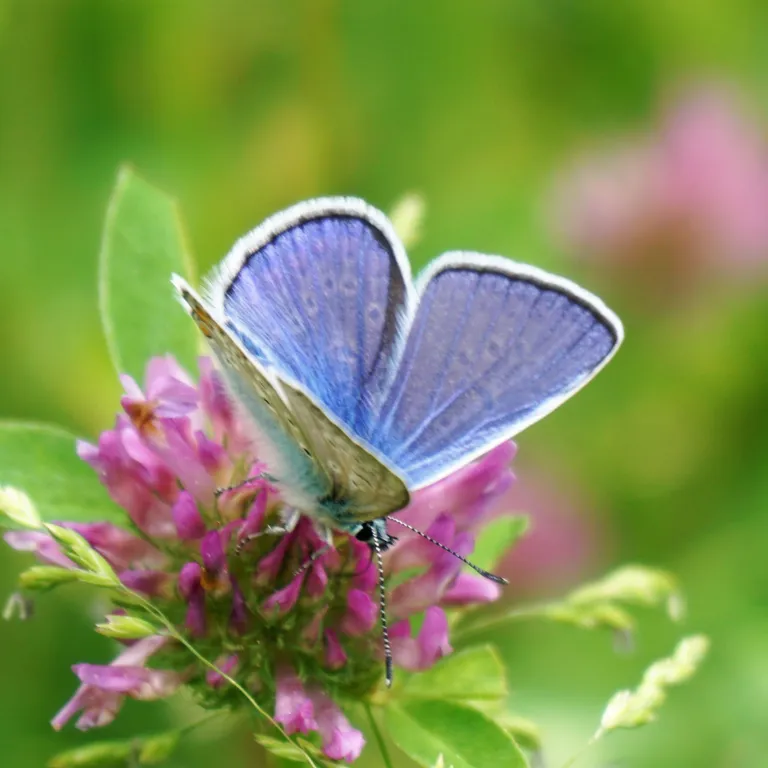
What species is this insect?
Polyommatus icarus
